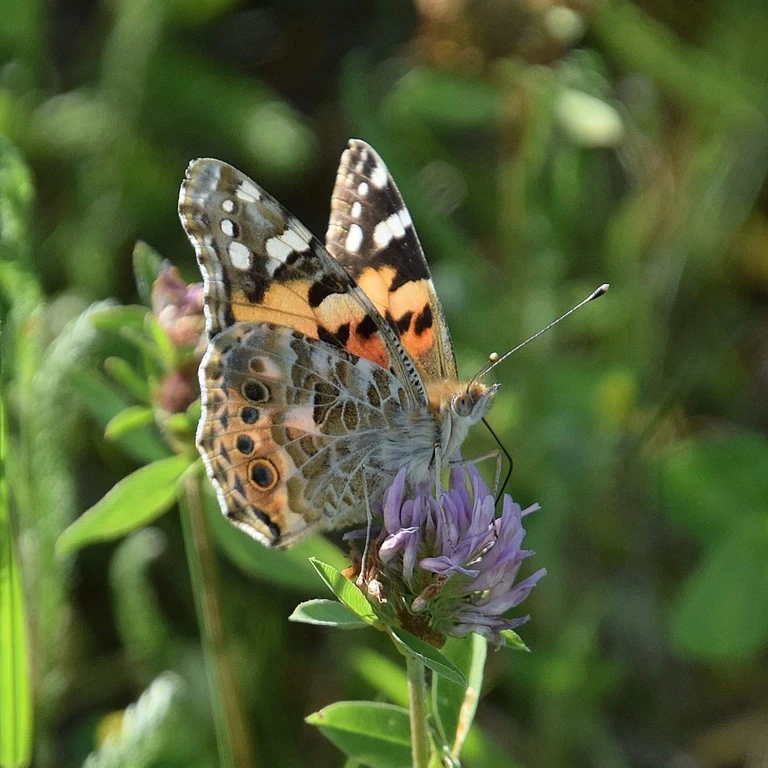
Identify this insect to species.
Vanessa cardui
